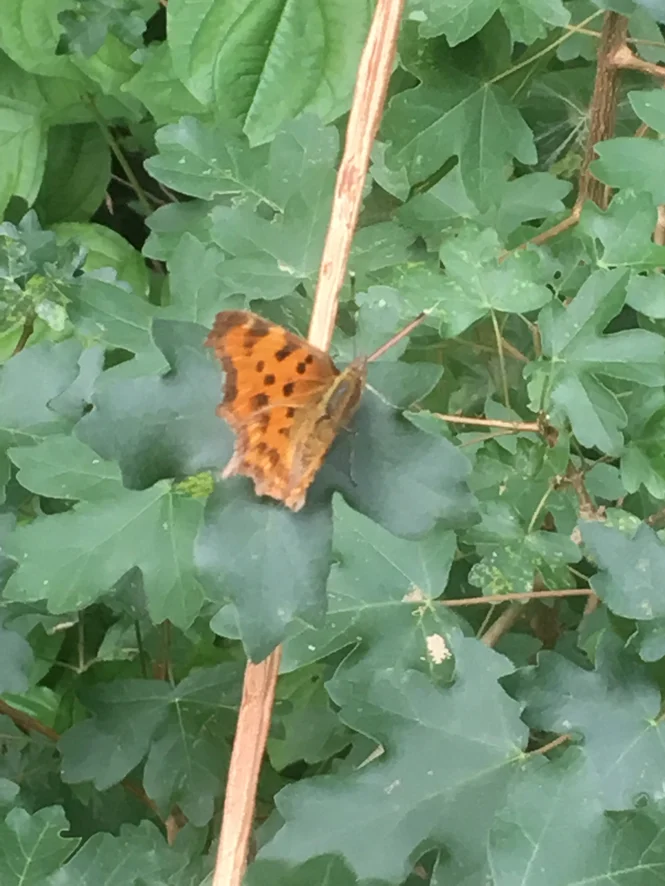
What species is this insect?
Polygonia c-album
